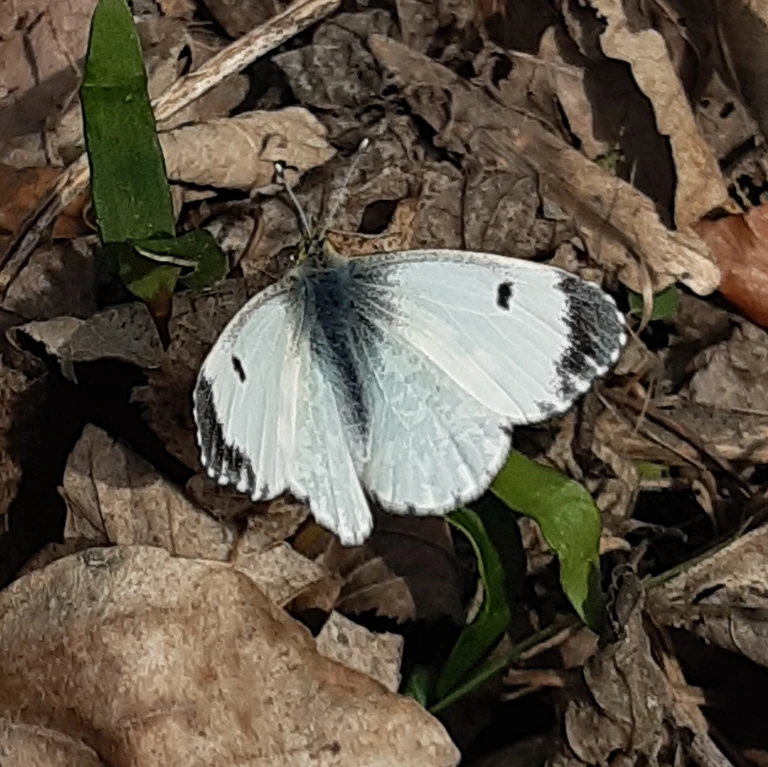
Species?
Anthocharis cardamines
